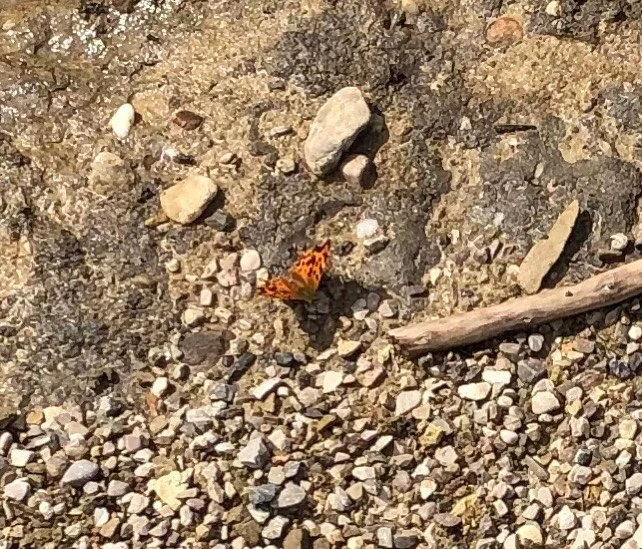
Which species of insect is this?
Polygonia c-album
